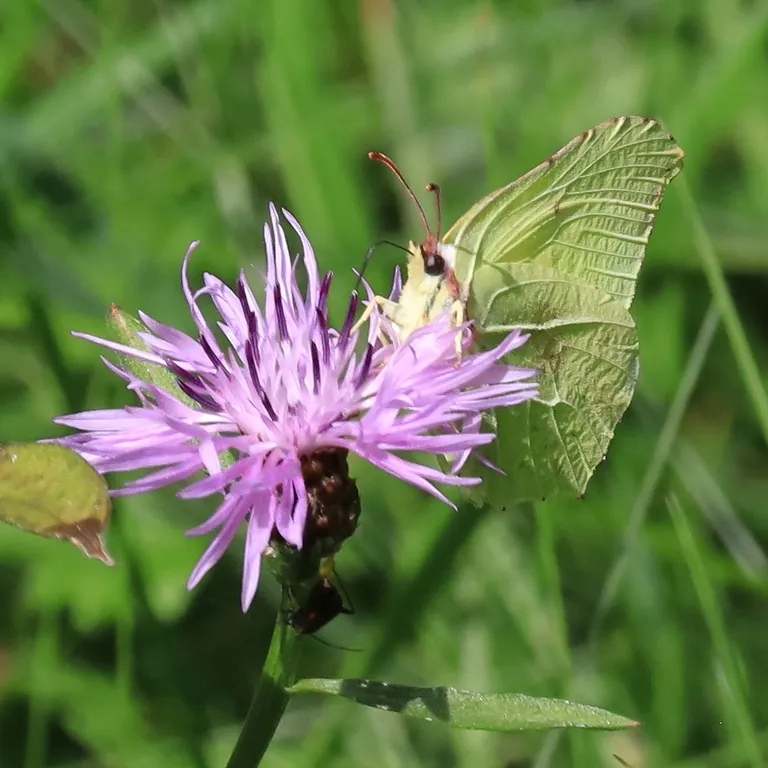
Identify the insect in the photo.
Gonepteryx rhamni
